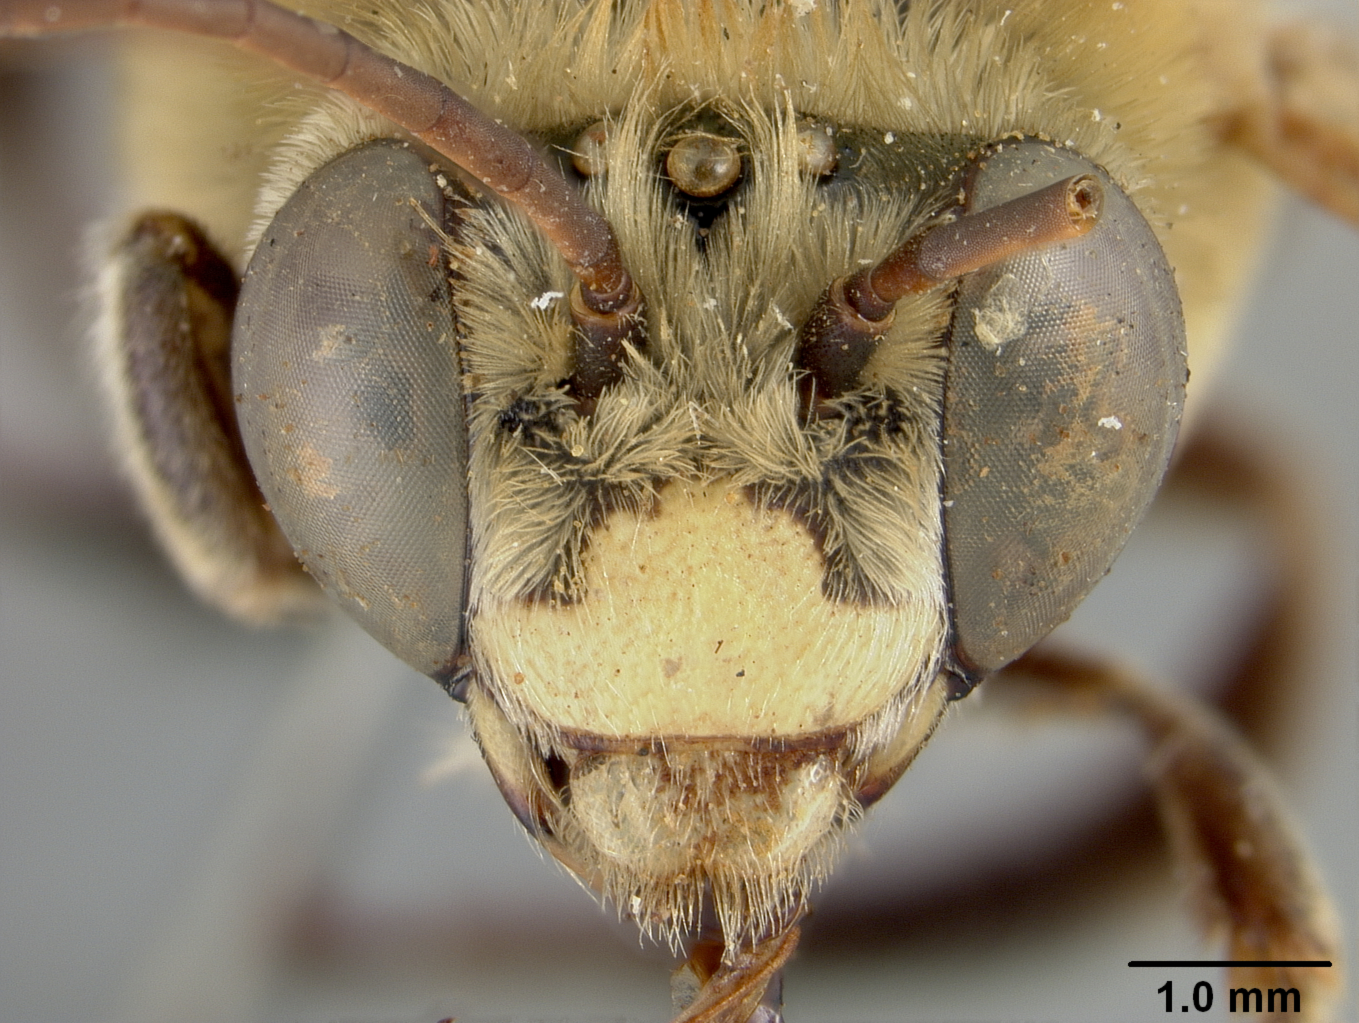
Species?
Svastra leucostoma
